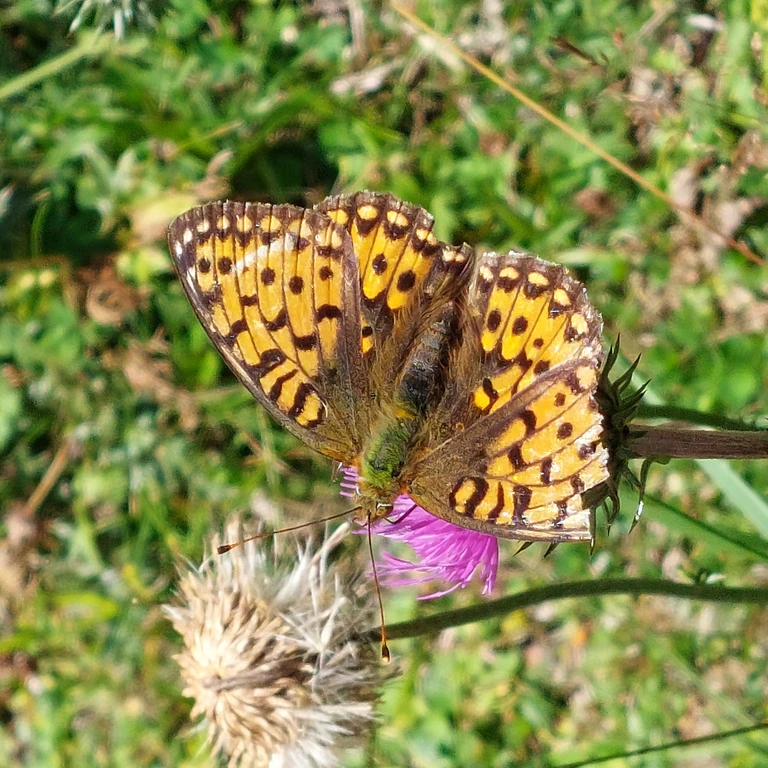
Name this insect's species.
Speyeria aglaja
